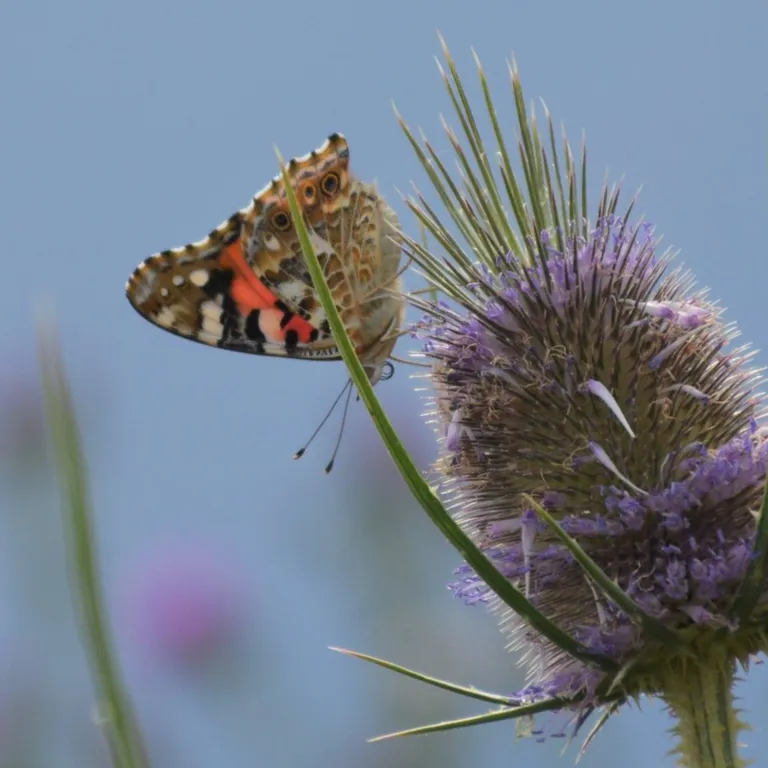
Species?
Vanessa cardui
